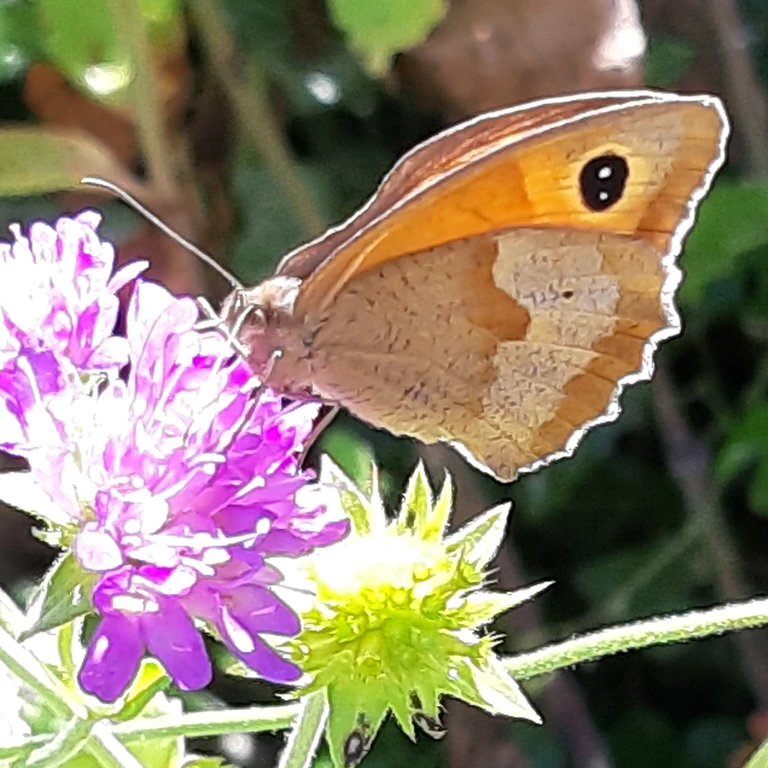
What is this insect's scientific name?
Maniola jurtina
